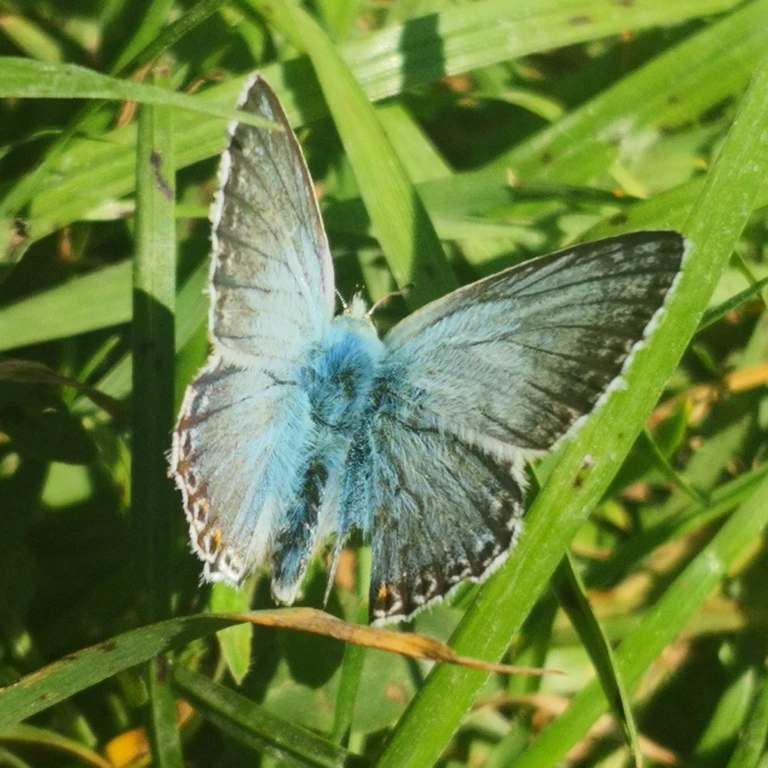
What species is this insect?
Lysandra coridon
